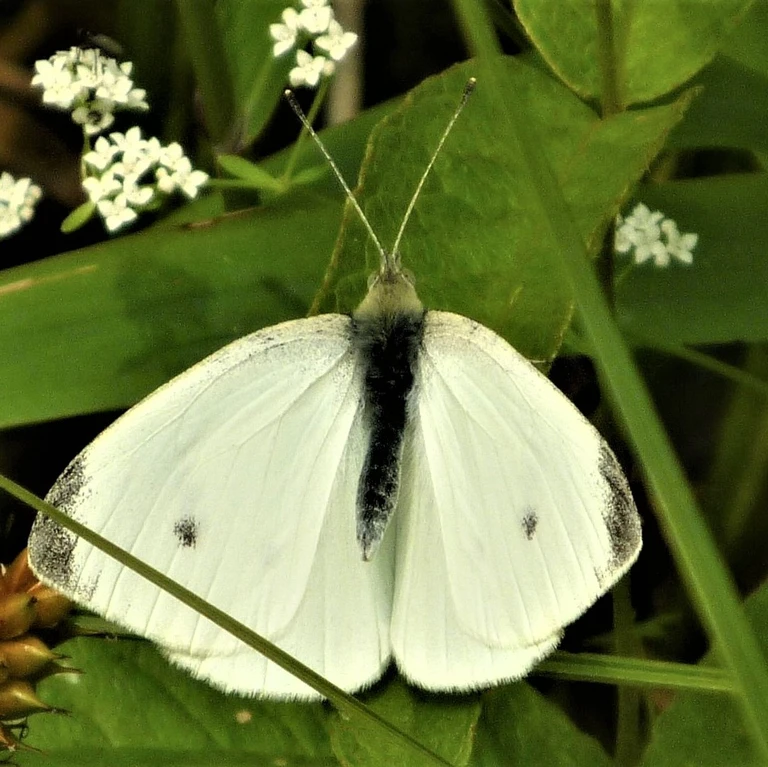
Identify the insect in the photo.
Pieris rapae
